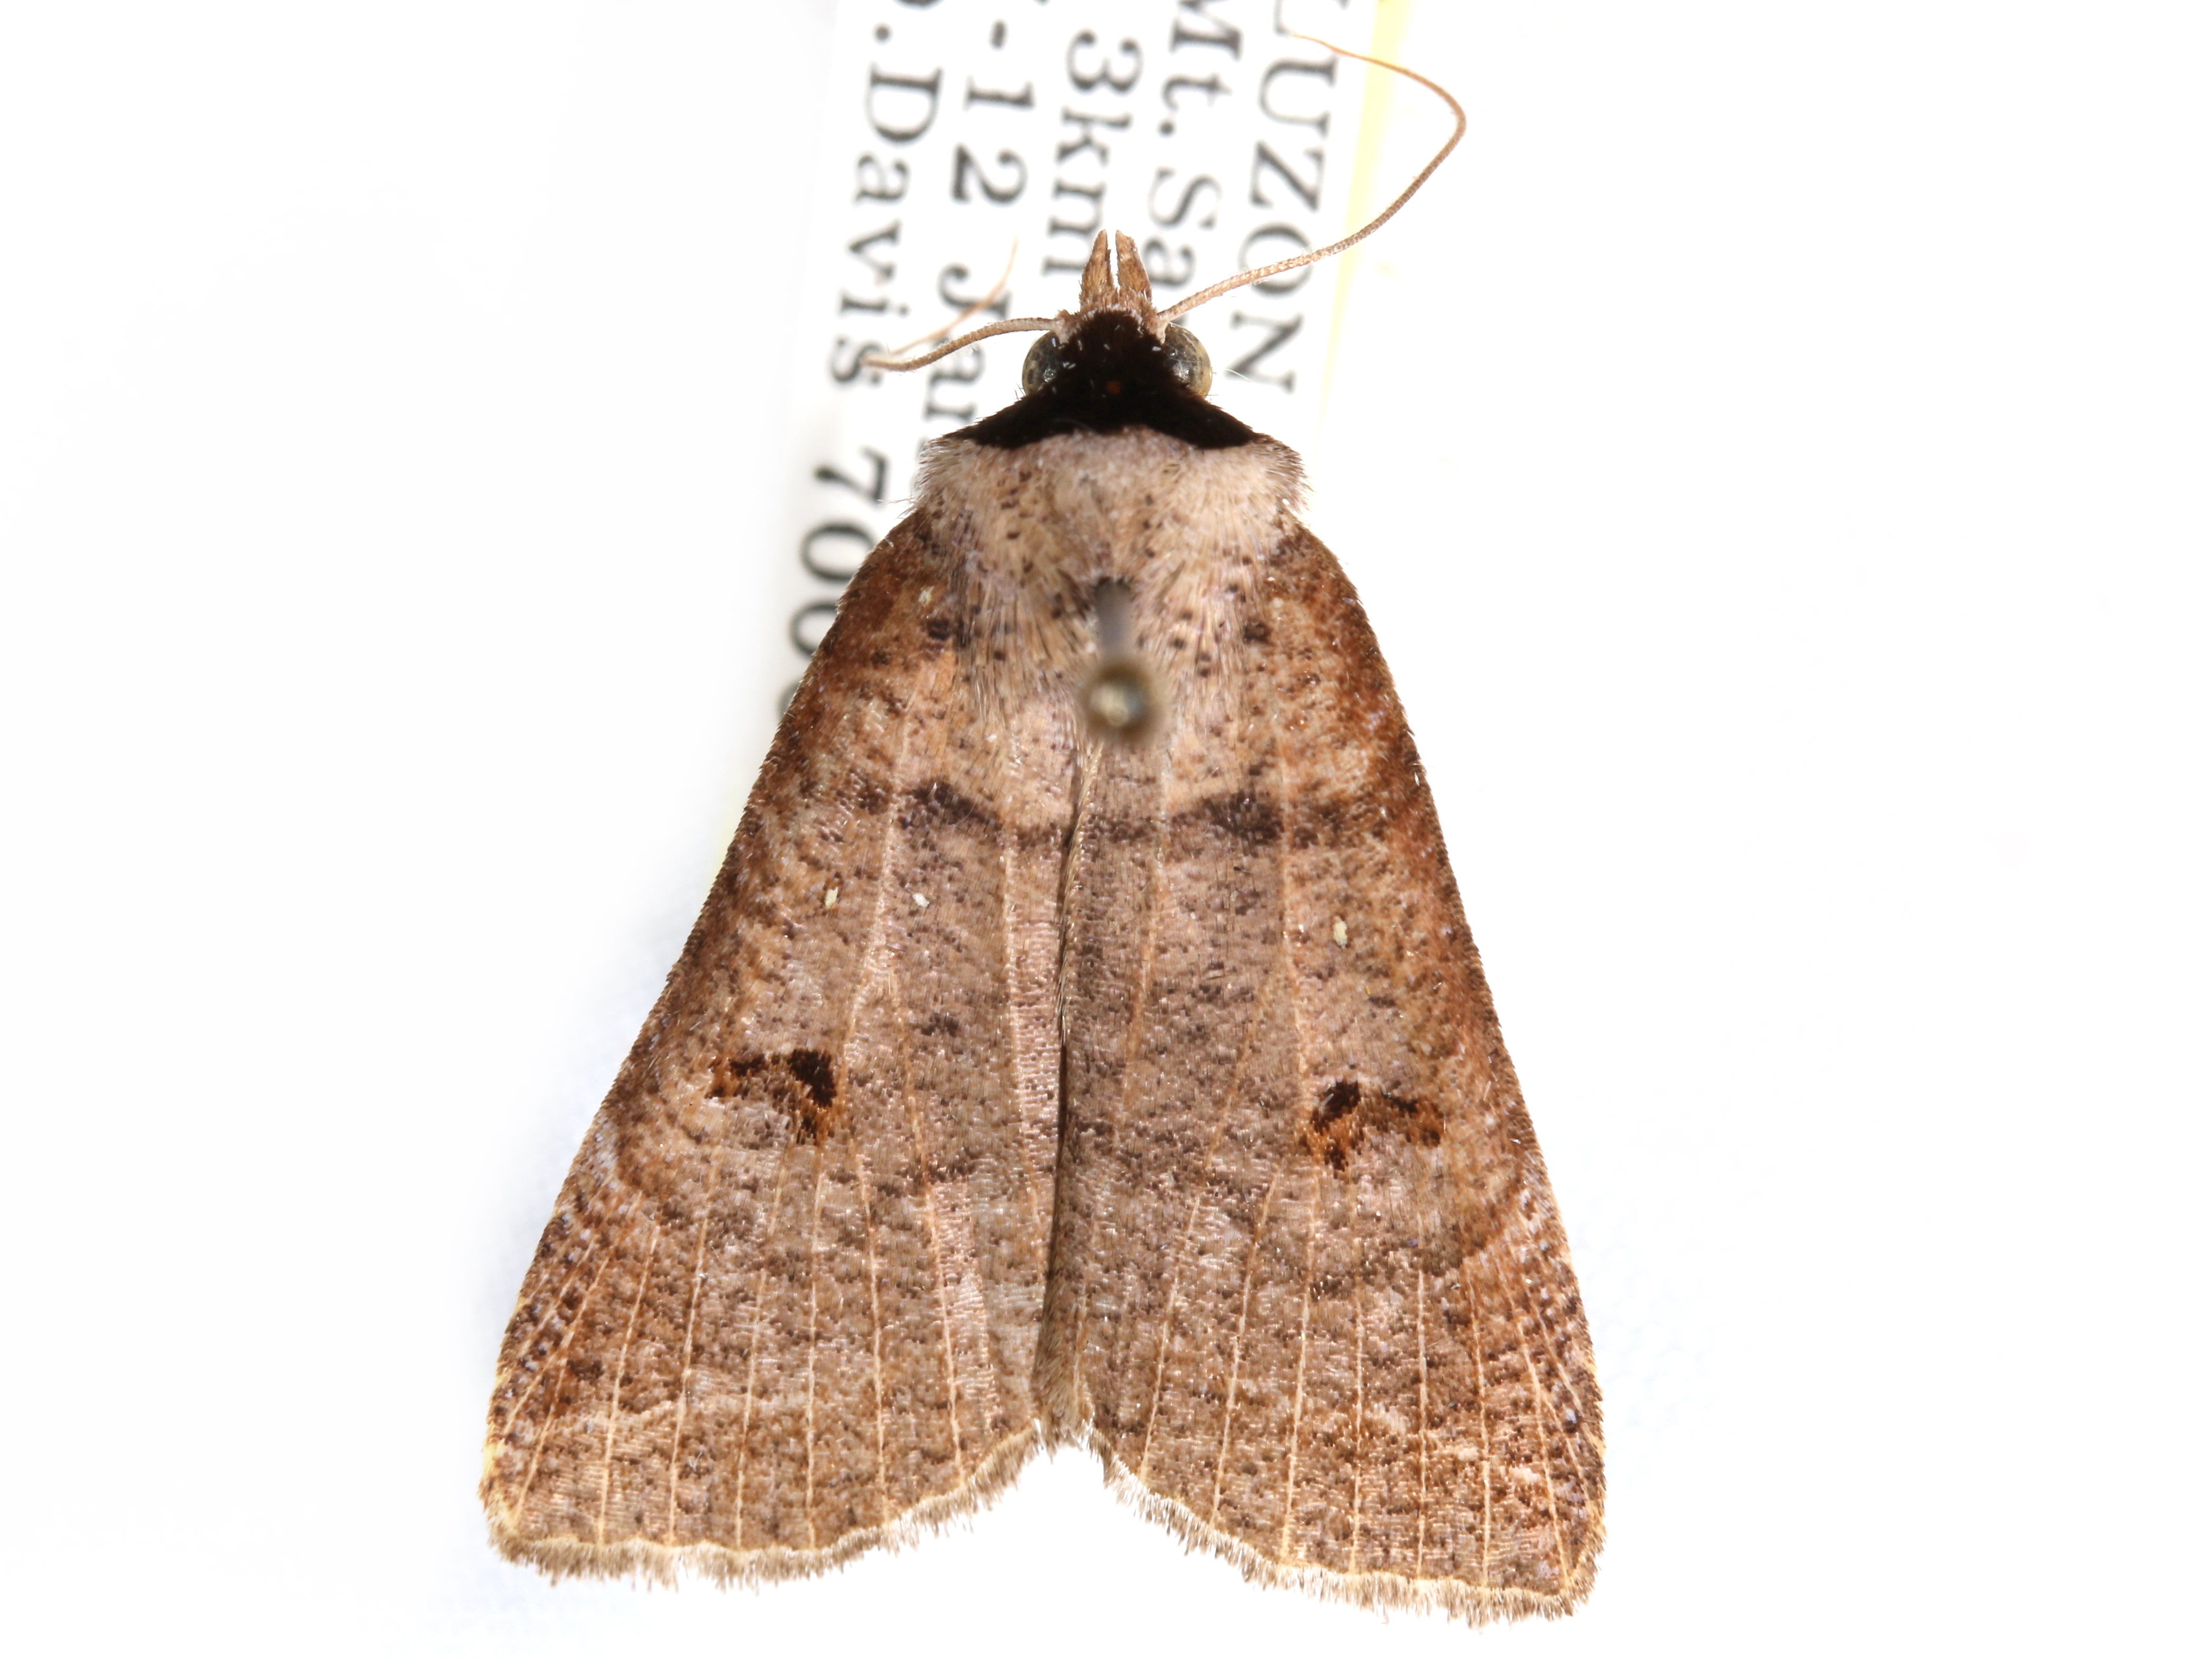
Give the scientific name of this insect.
Asticta stigmata
